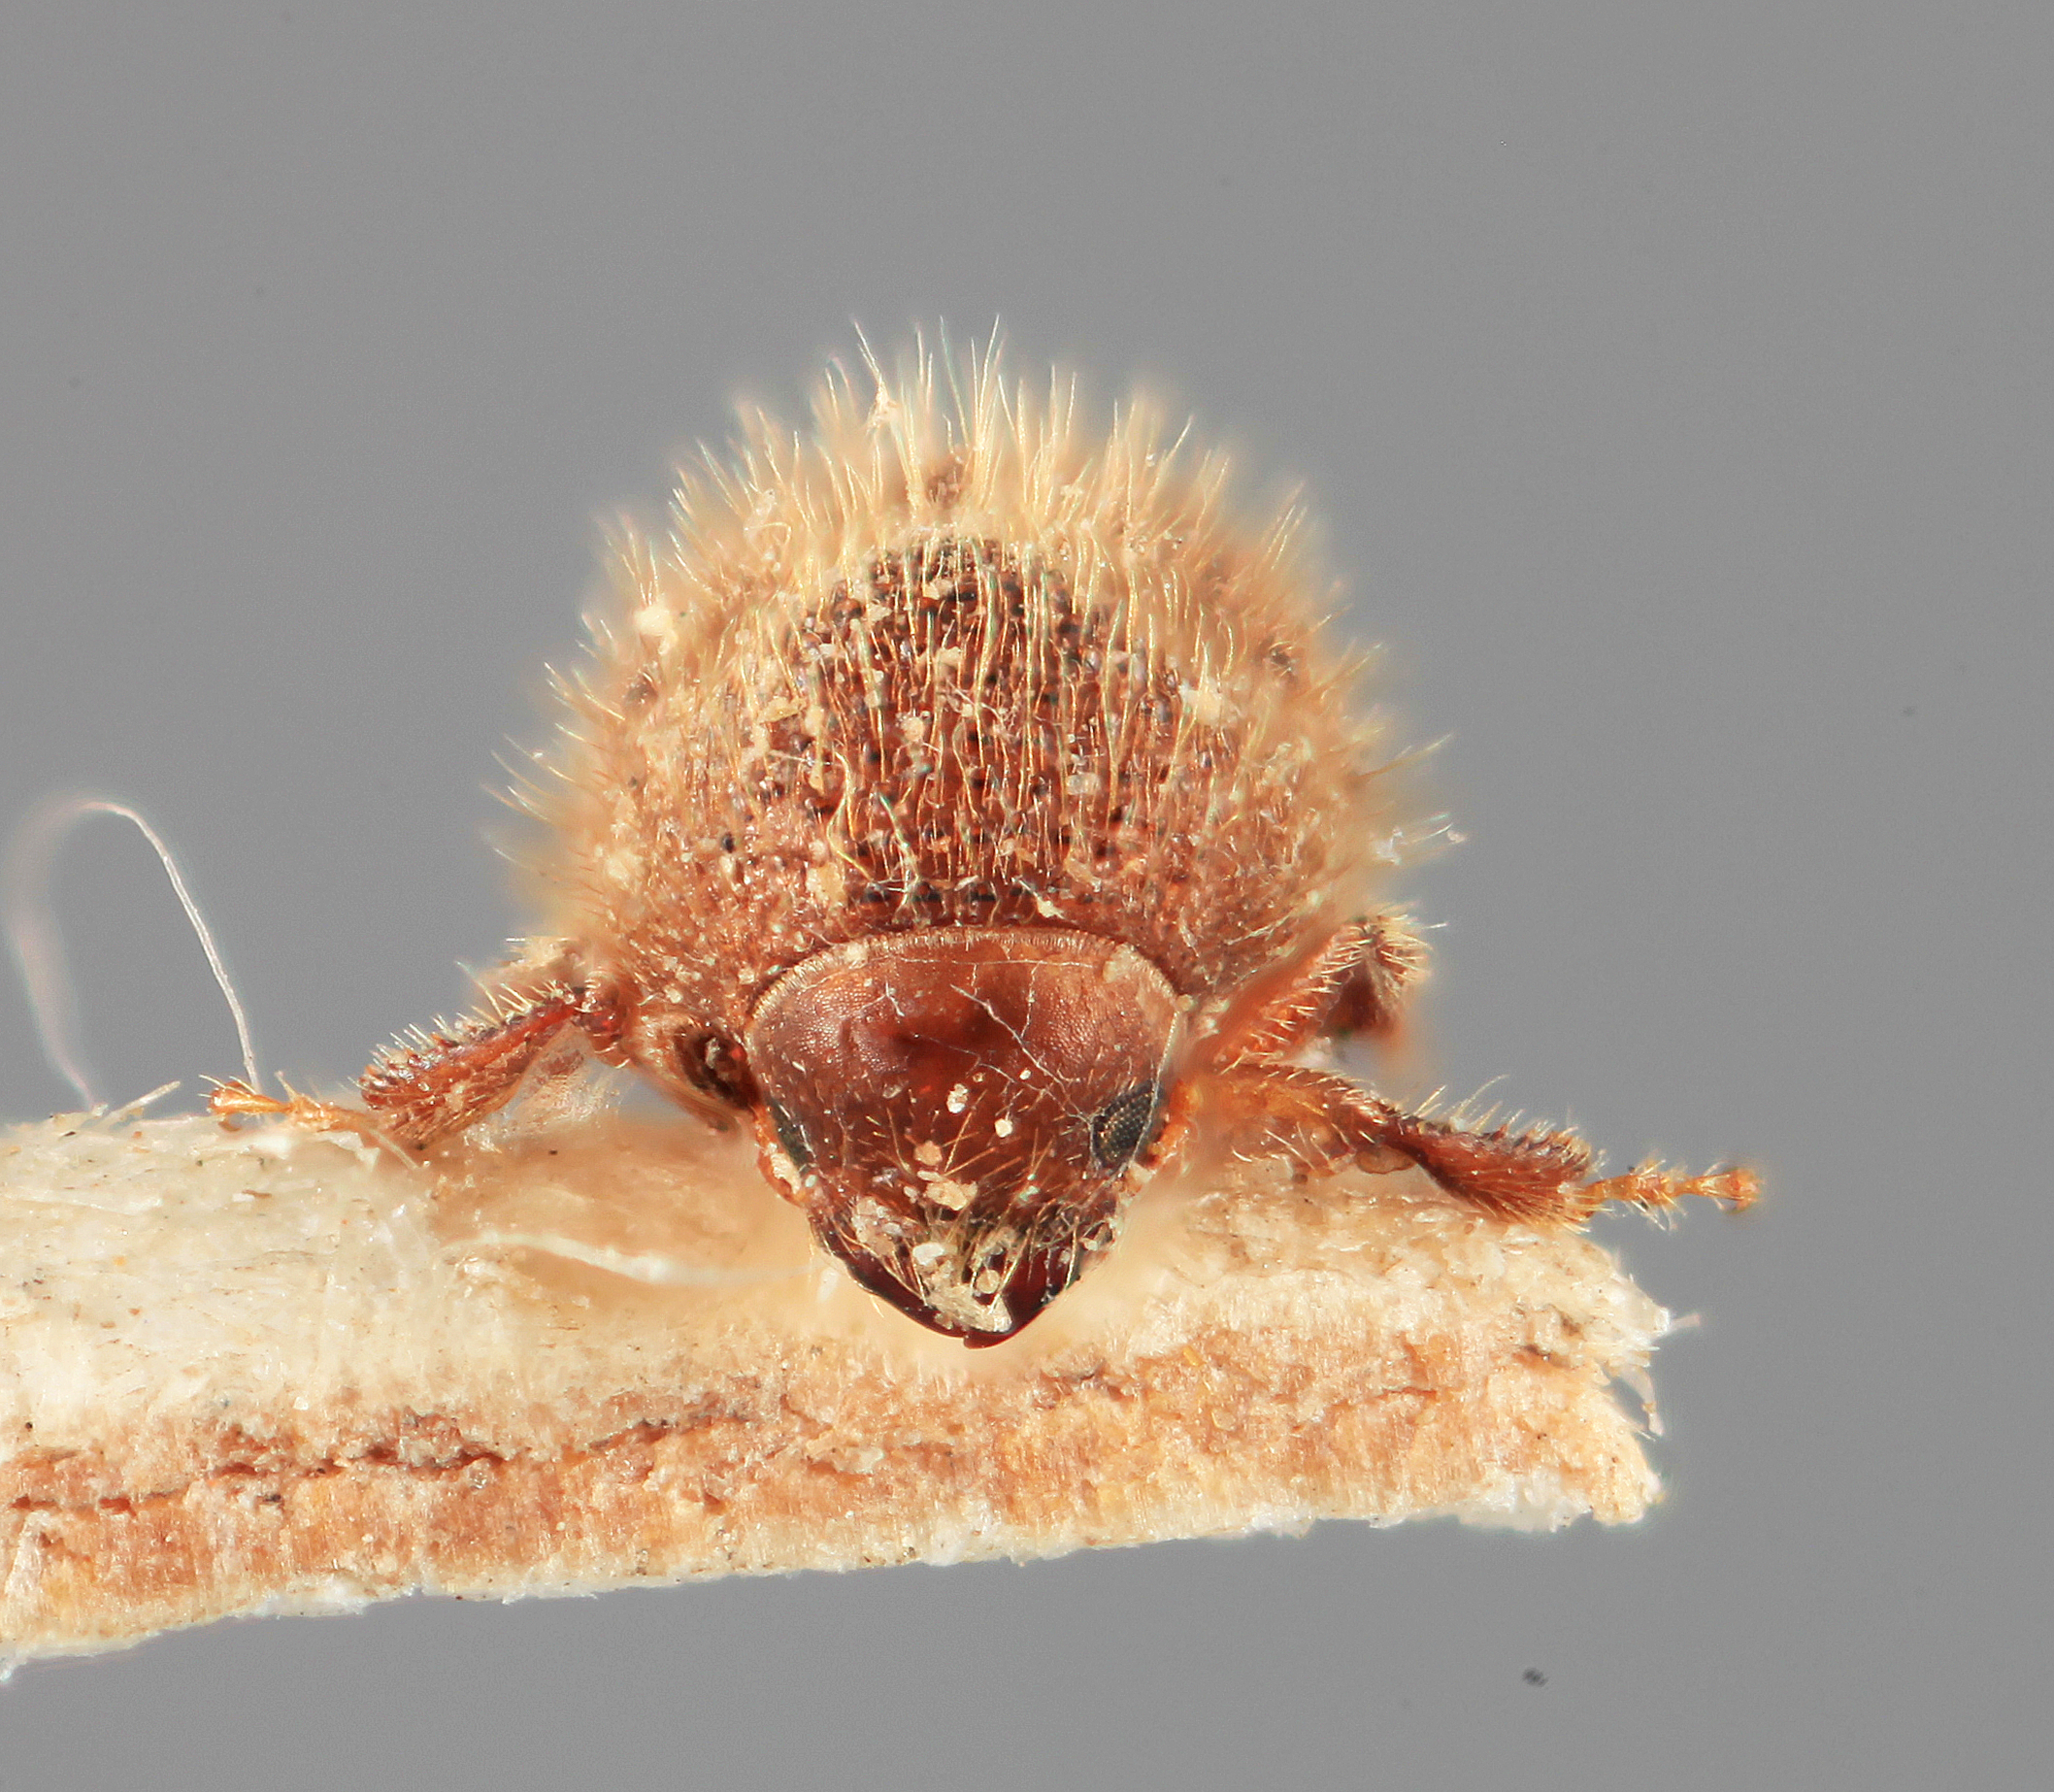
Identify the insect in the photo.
Cryphalus felis
